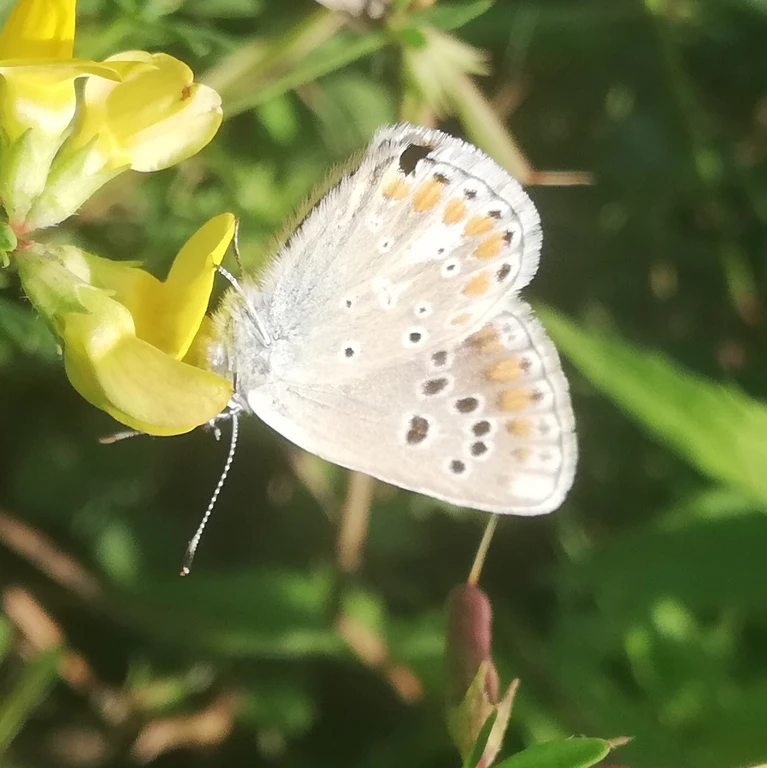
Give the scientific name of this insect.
Polyommatus dorylas
